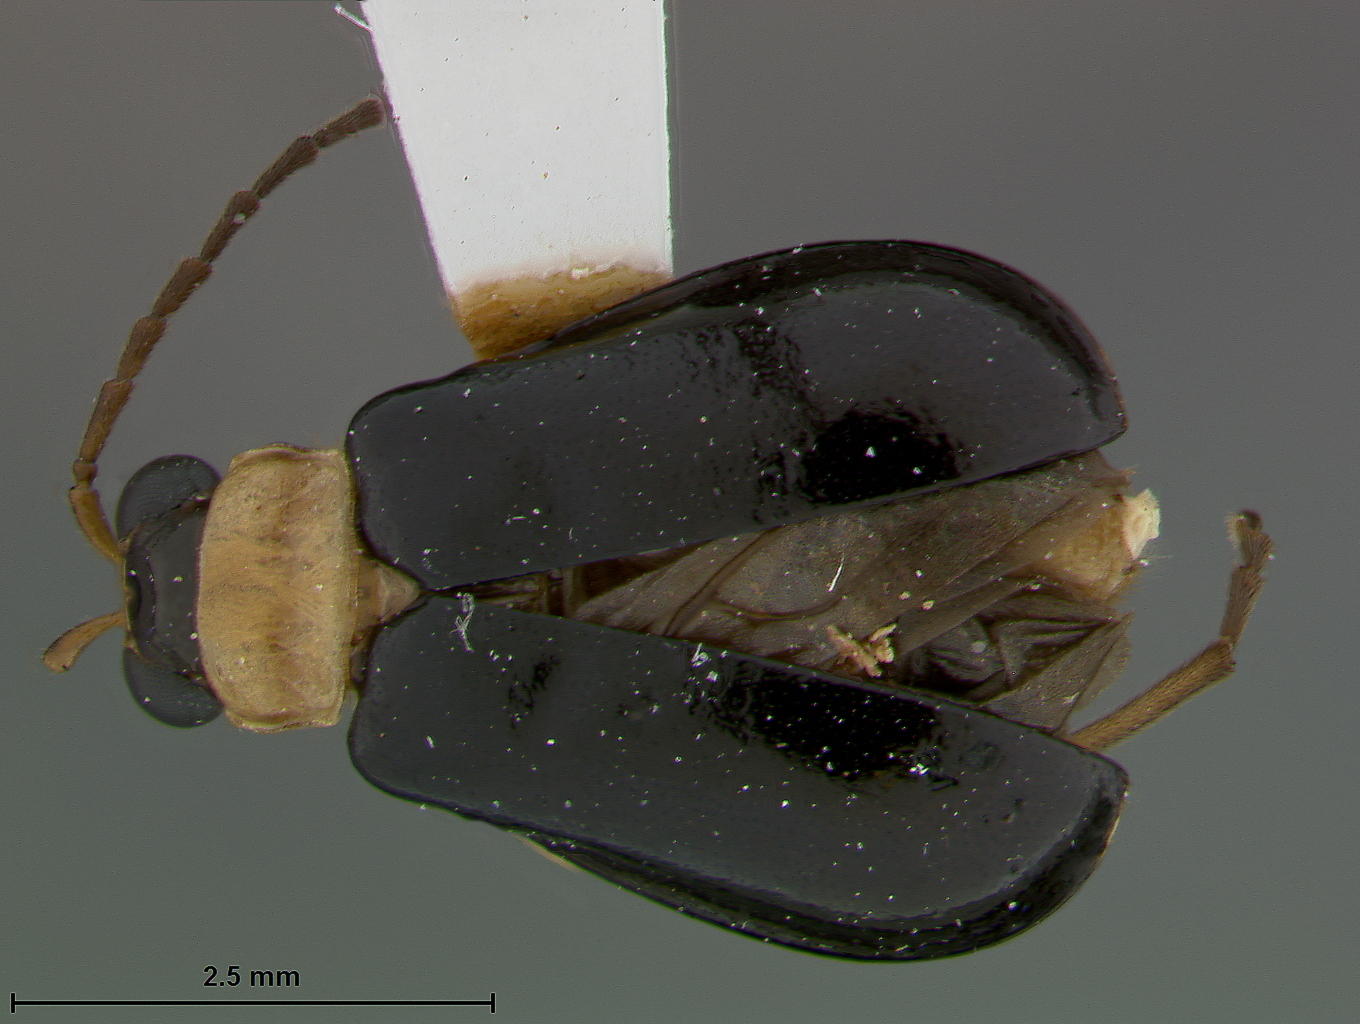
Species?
Aulacophora coralinsula
